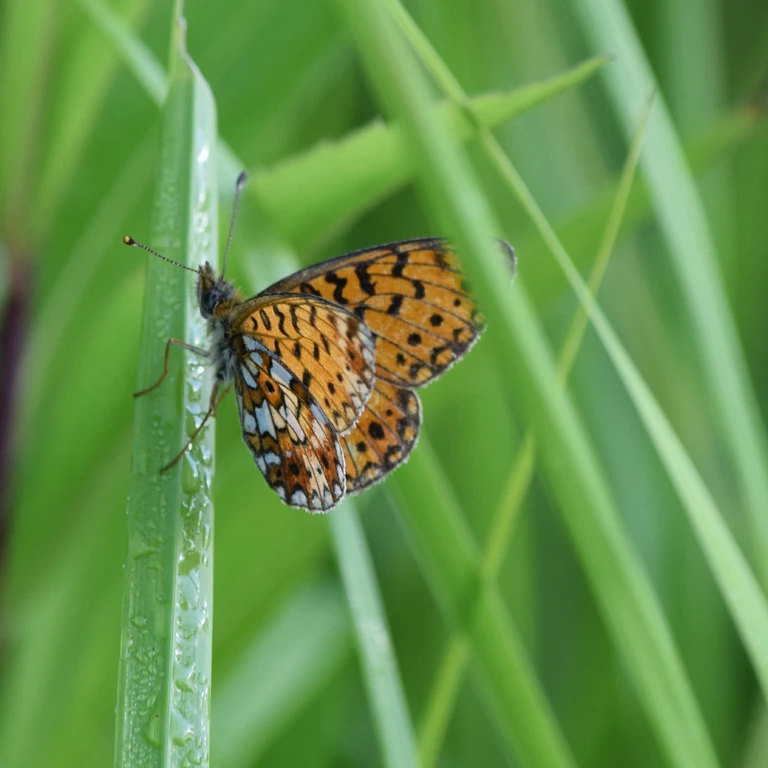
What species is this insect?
Boloria selene
